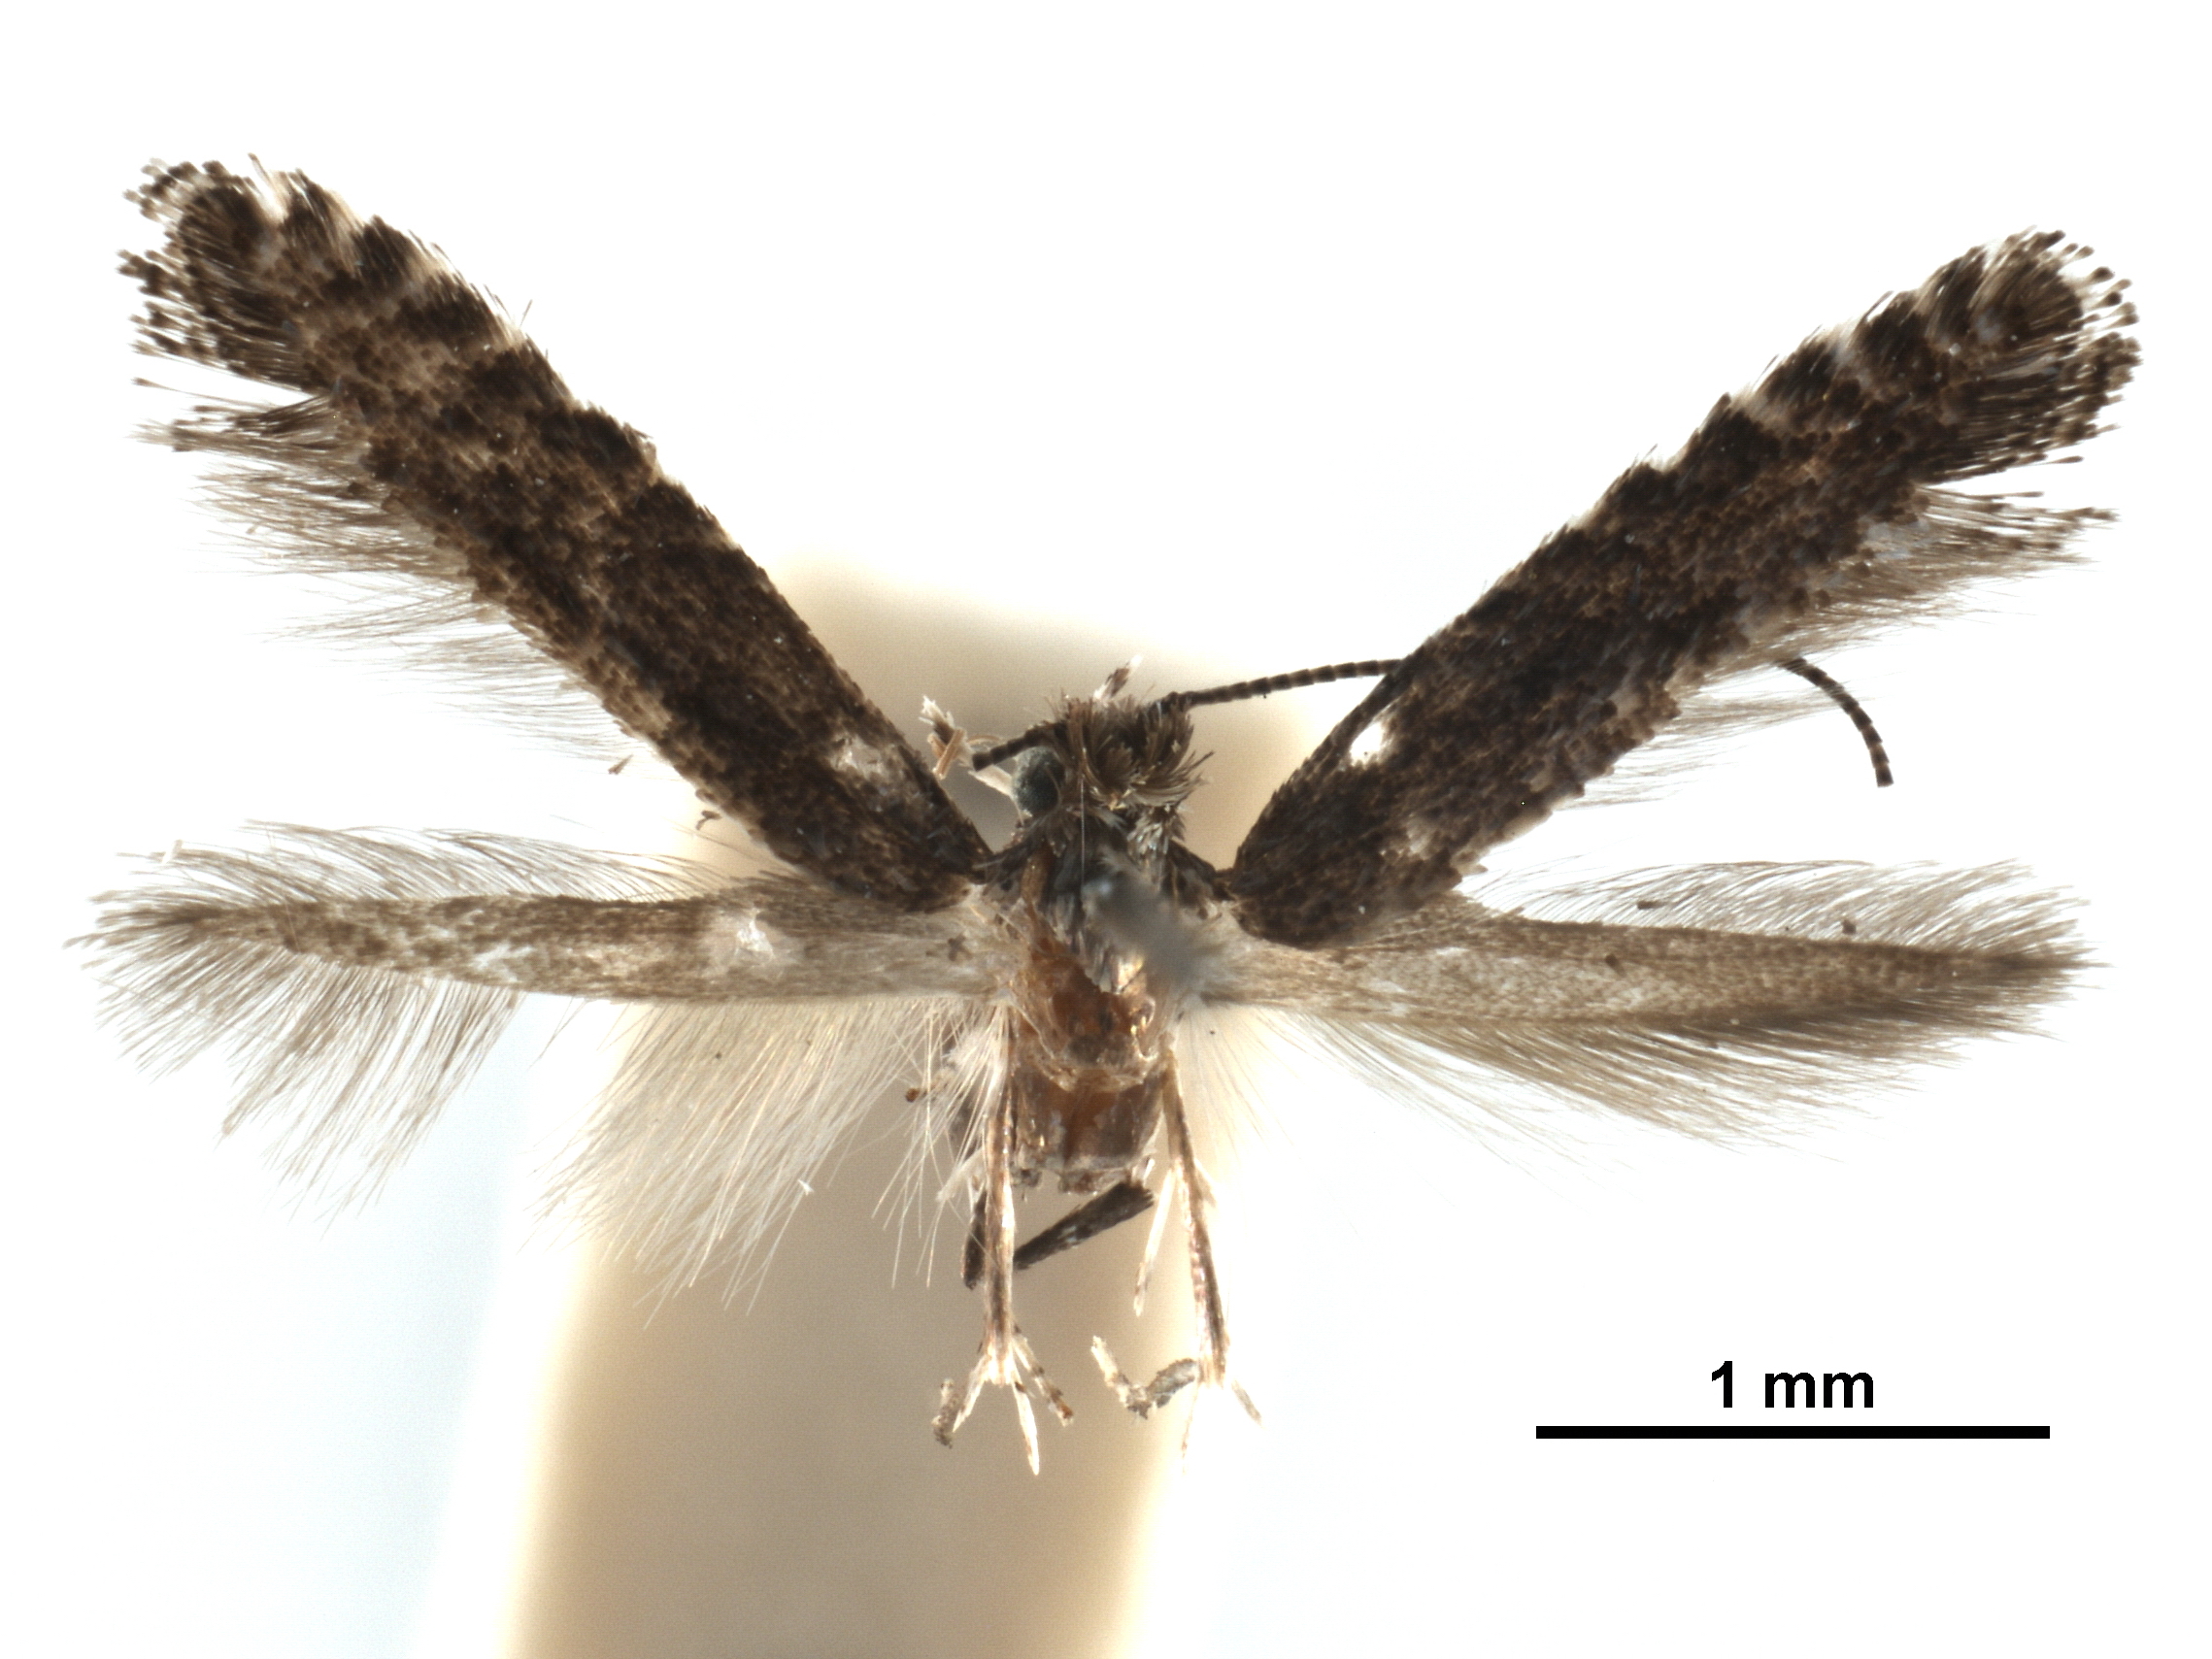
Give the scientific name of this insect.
Parornix alta
